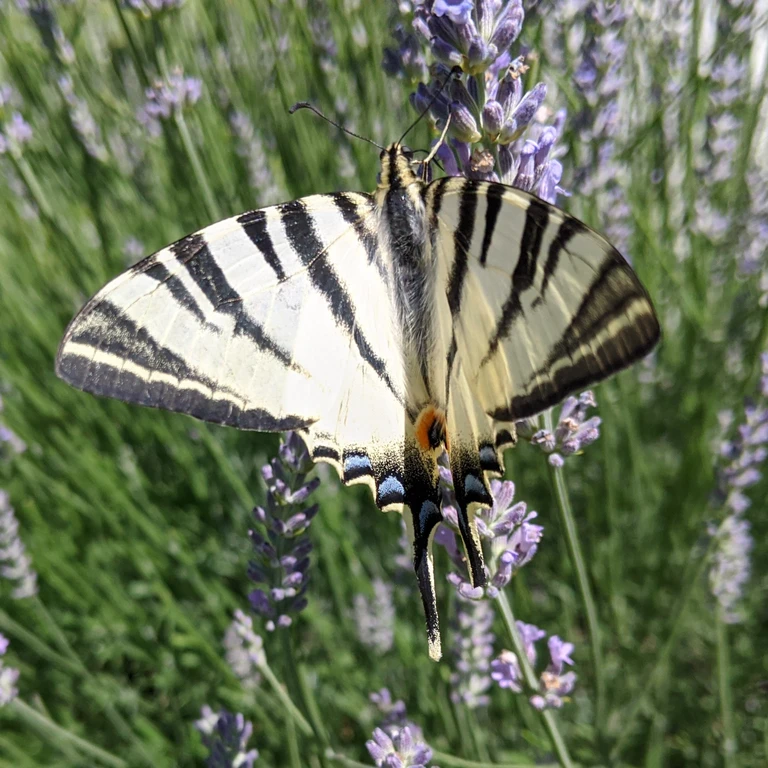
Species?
Iphiclides podalirius
